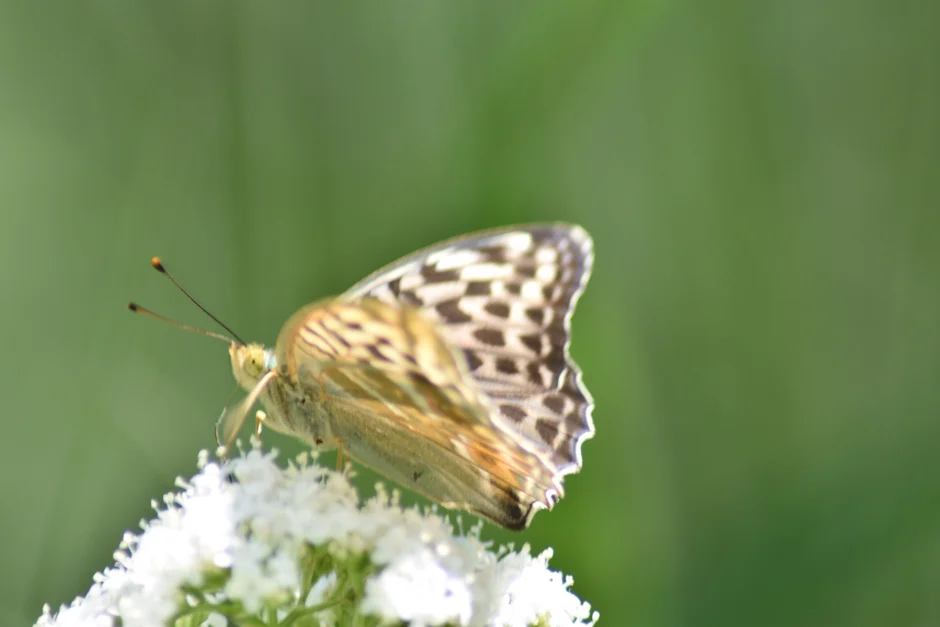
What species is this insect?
Argynnis paphia
